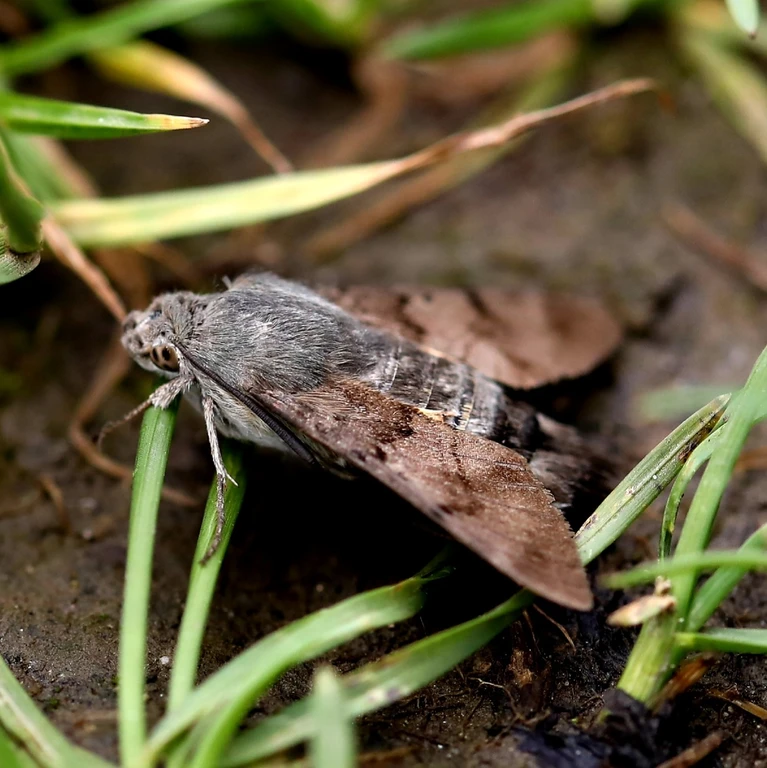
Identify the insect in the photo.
Macroglossum stellatarum
